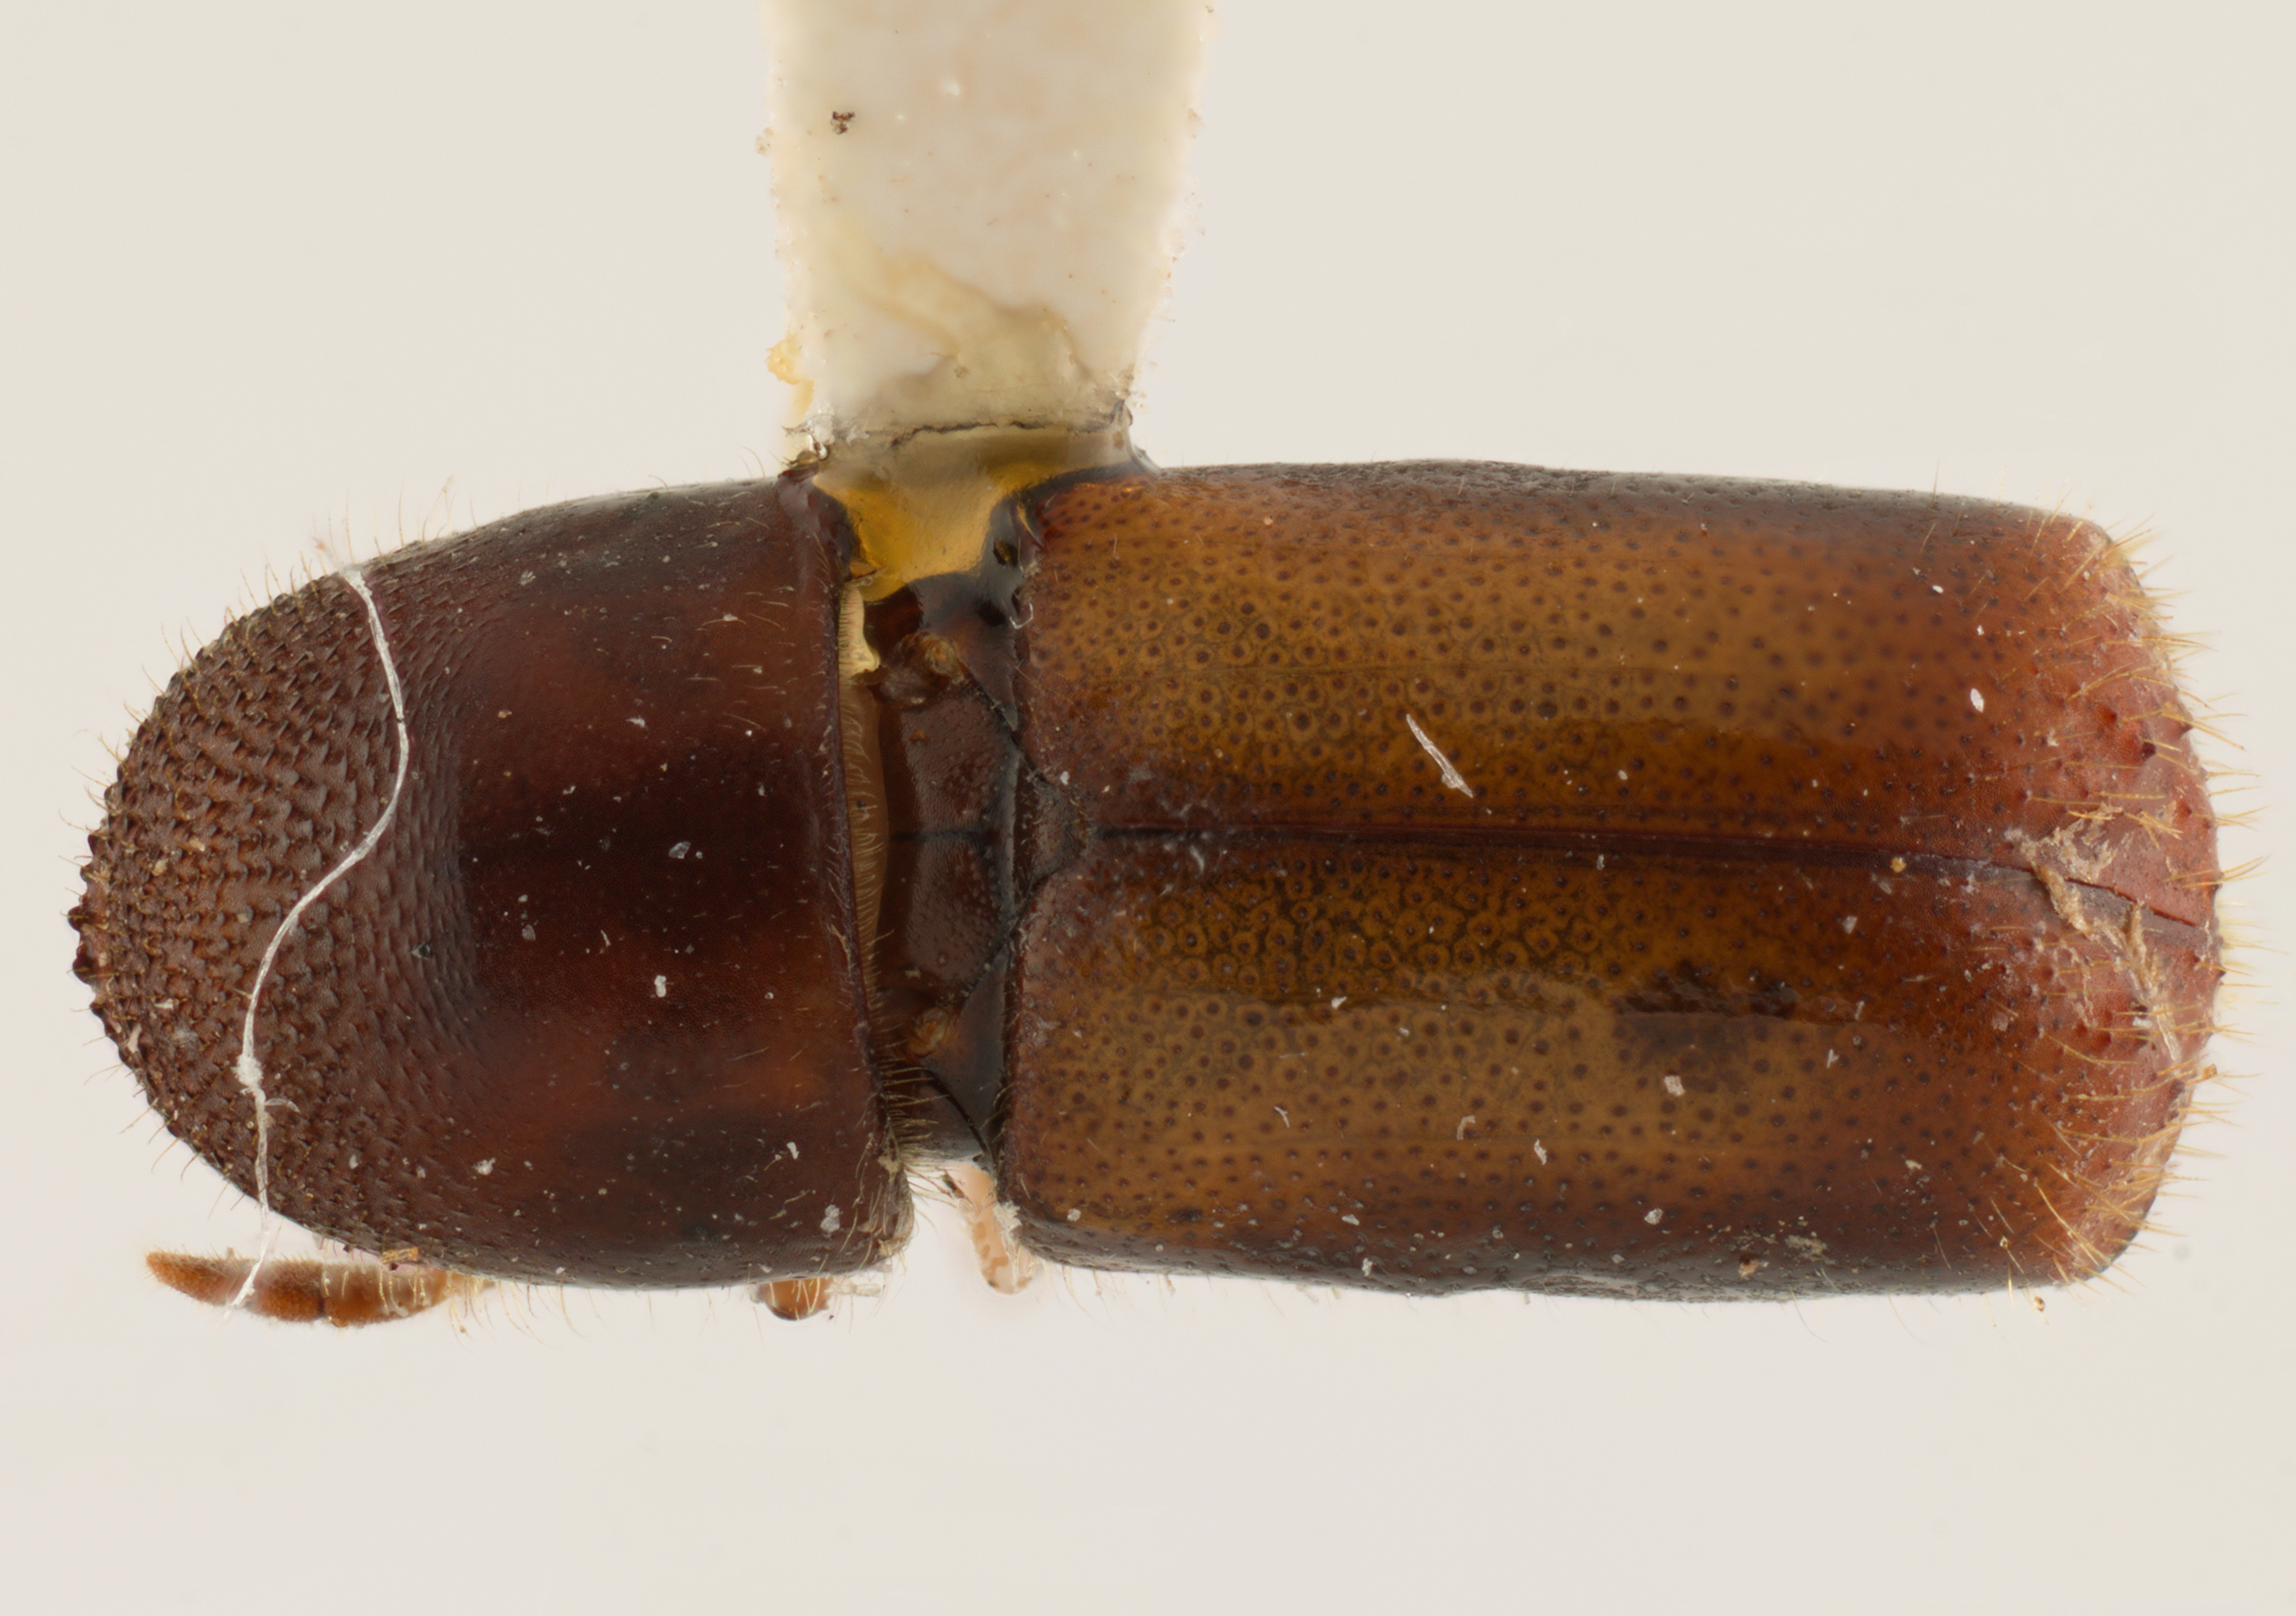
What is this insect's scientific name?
Glochinocerus gemellus
